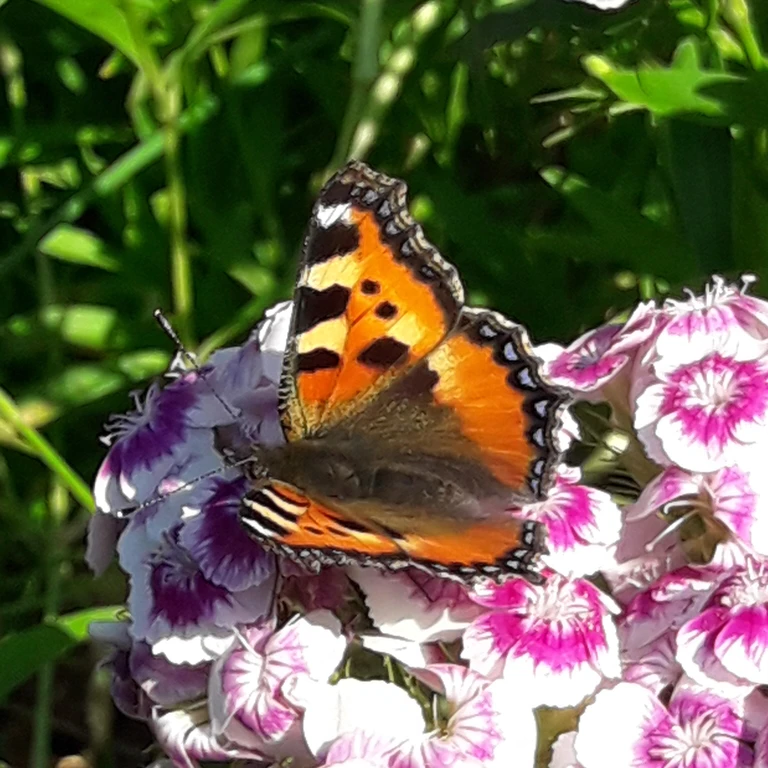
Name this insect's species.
Aglais urticae
